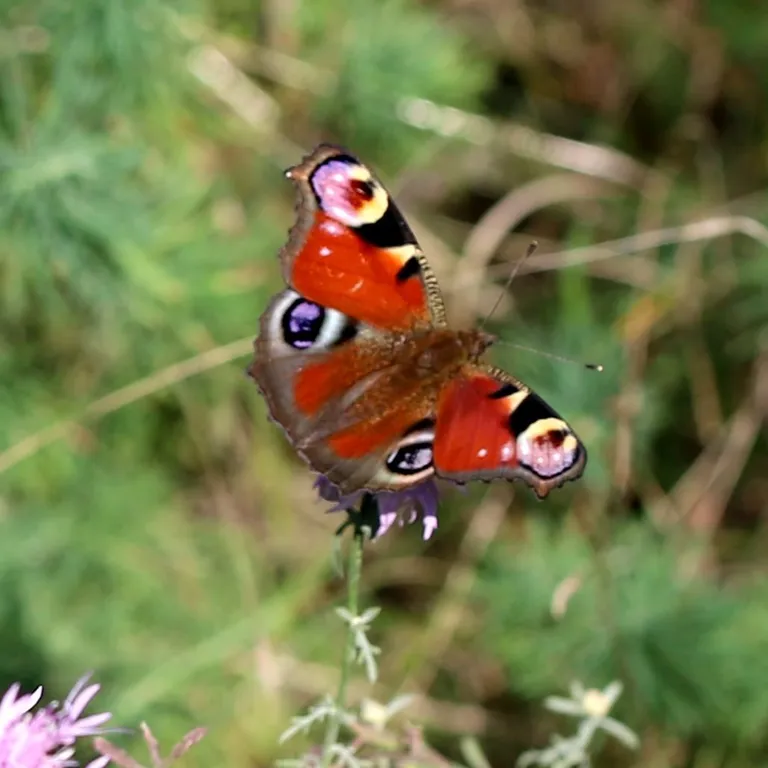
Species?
Aglais io
